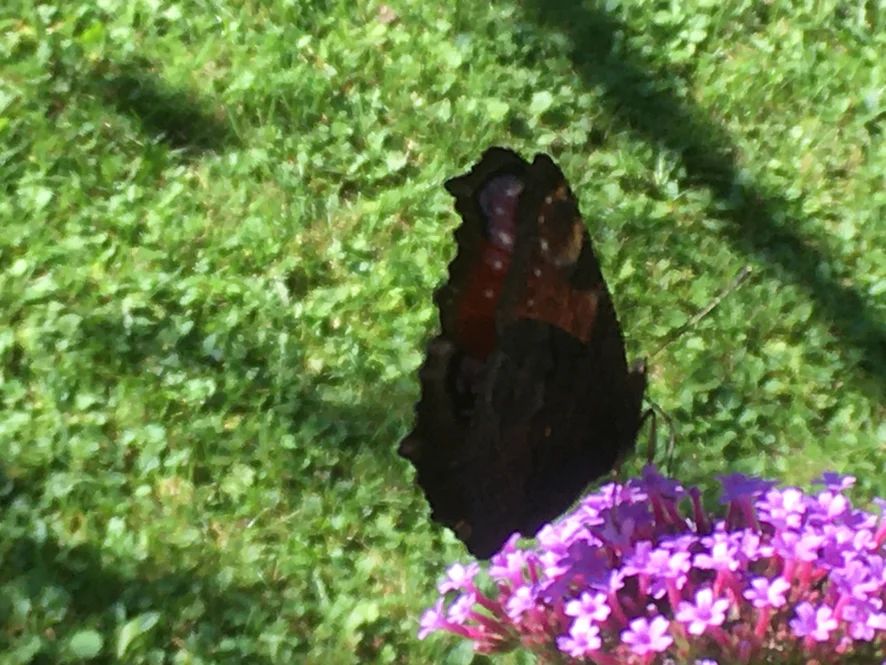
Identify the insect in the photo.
Aglais io
